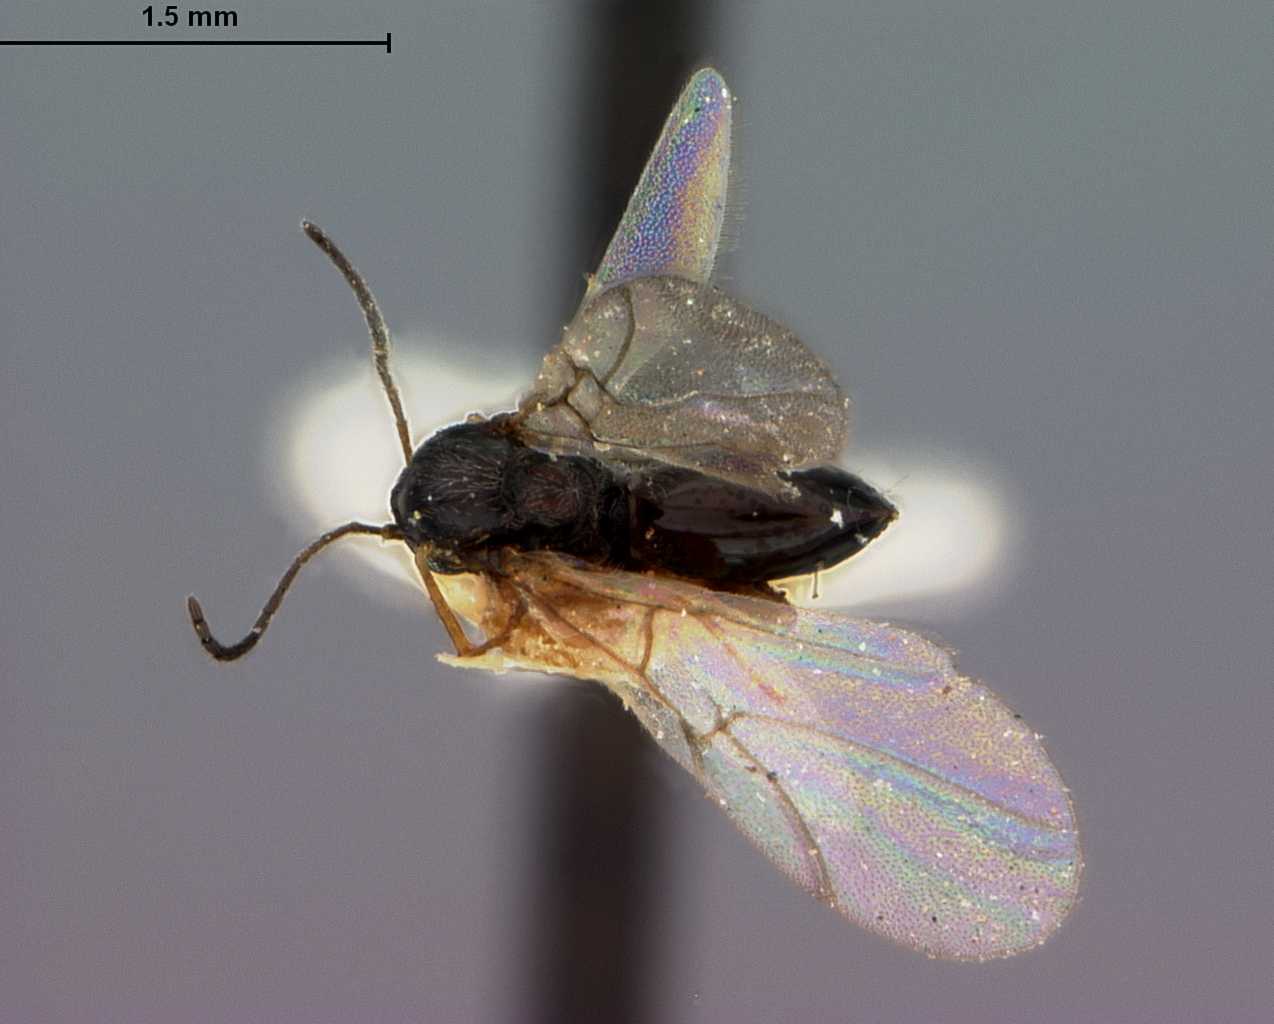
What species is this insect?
Diplolepis discularis
